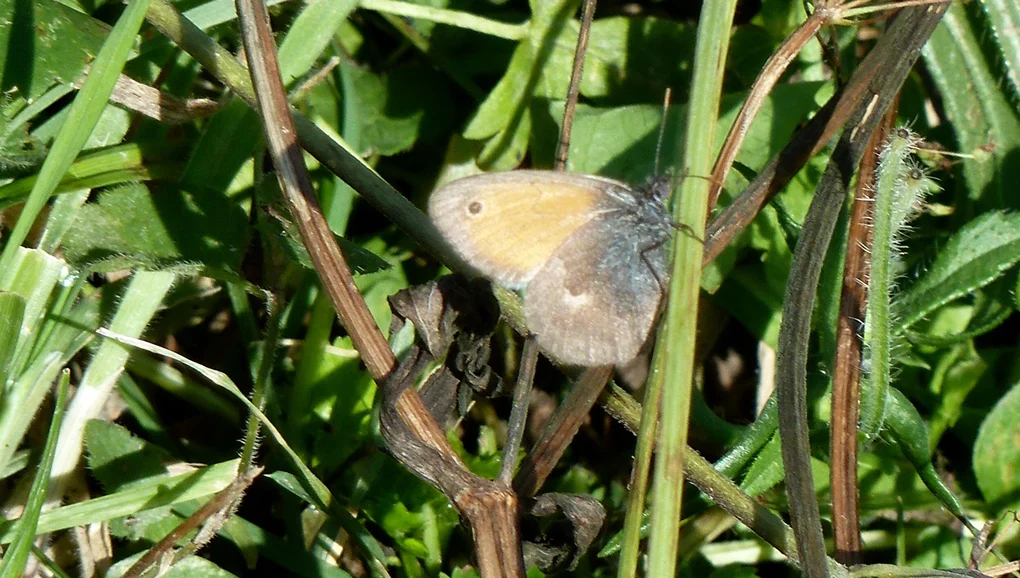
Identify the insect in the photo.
Coenonympha pamphilus
